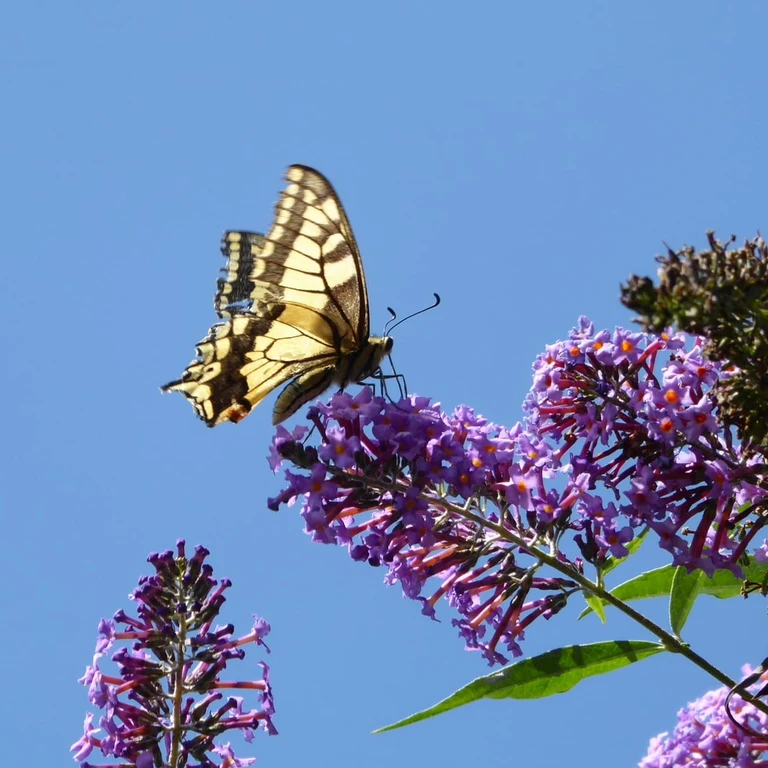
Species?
Papilio machaon
